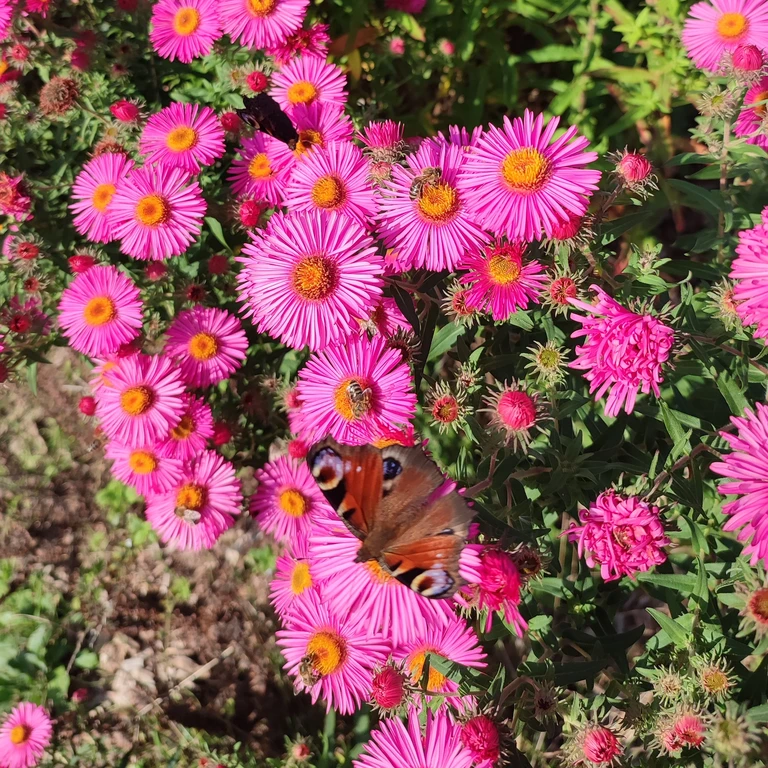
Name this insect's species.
Aglais io
